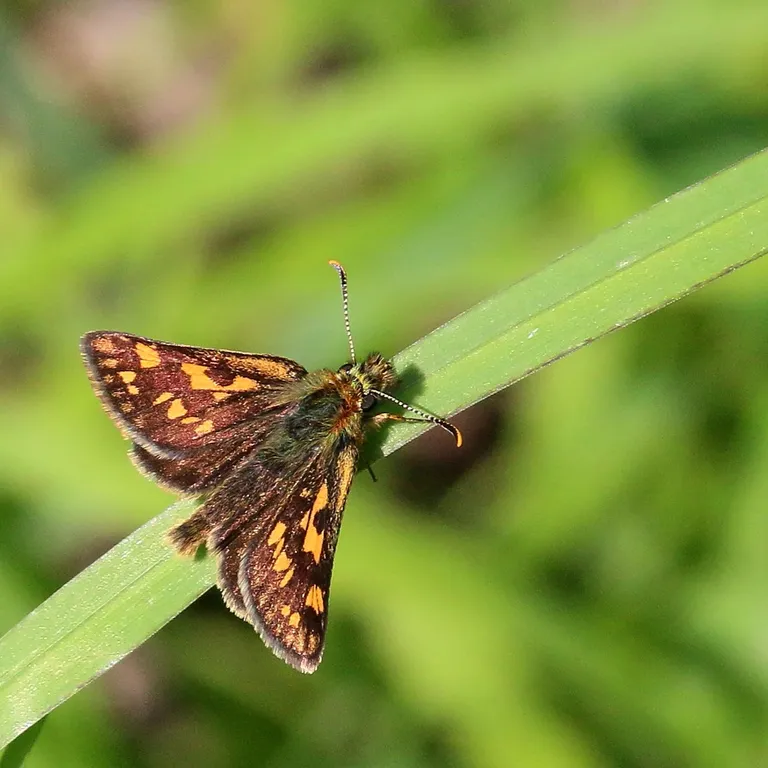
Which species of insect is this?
Carterocephalus palaemon
